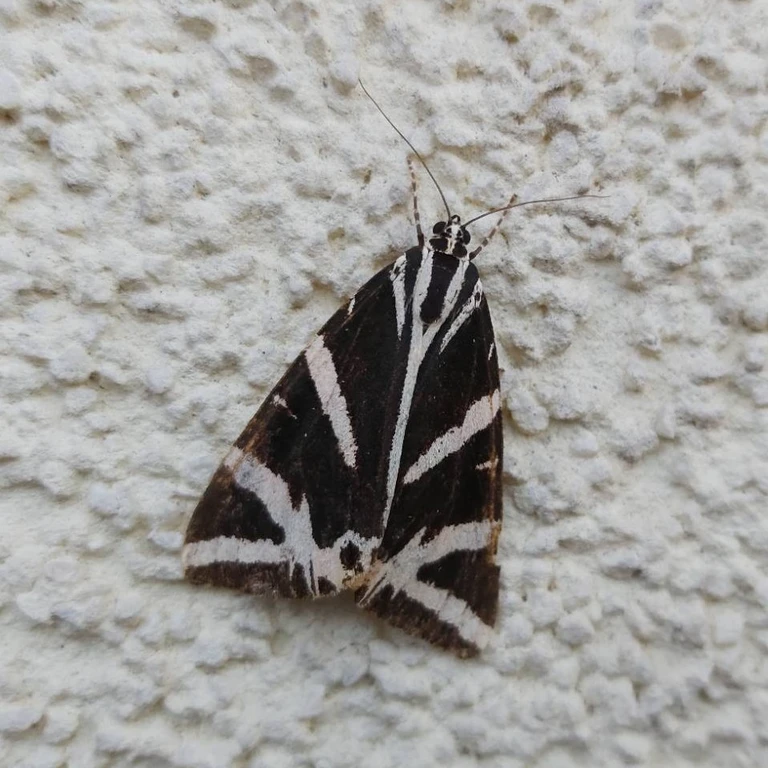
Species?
Euplagia quadripunctaria
